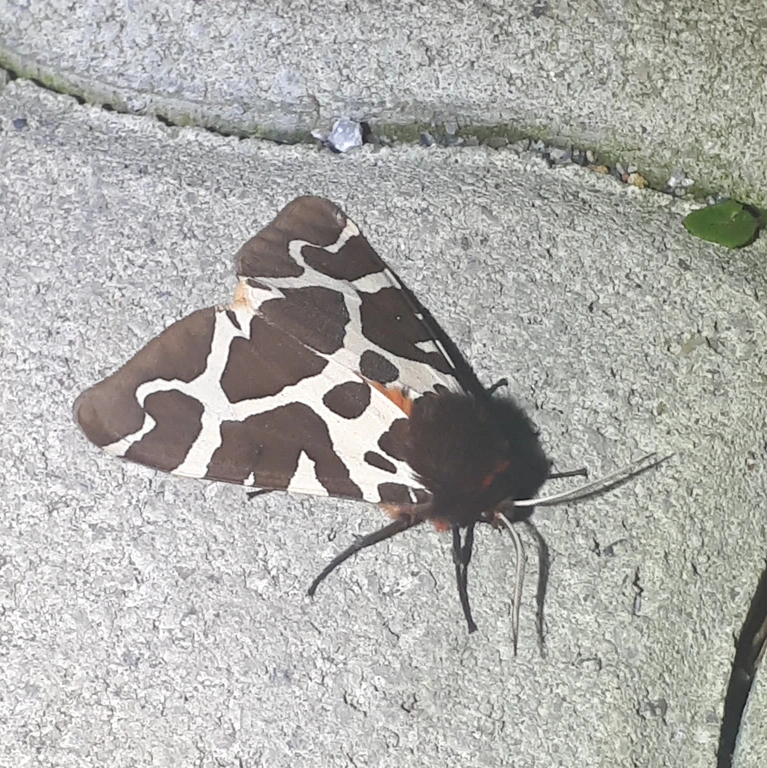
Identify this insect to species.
Arctia caja
